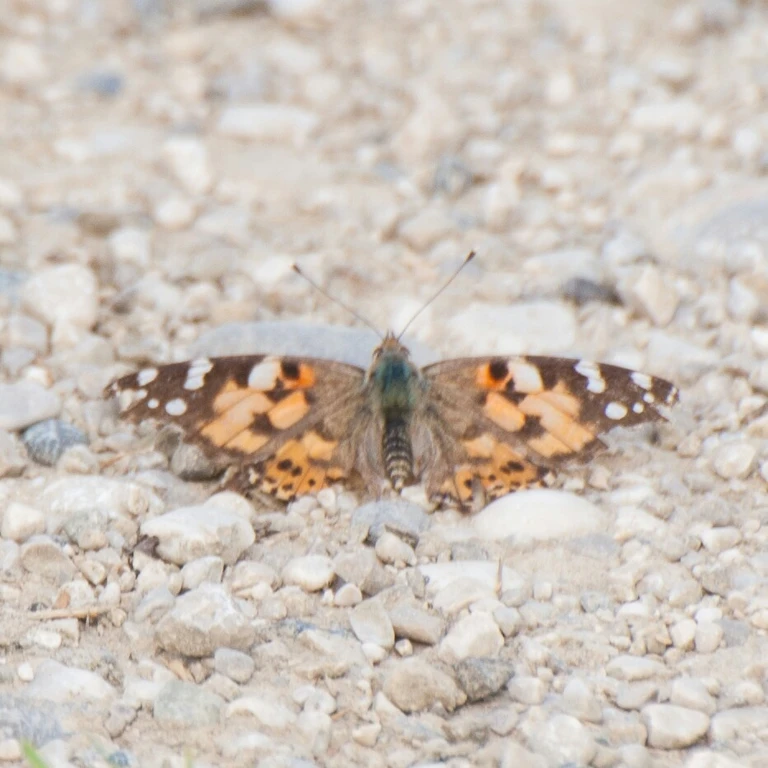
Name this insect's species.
Vanessa cardui
